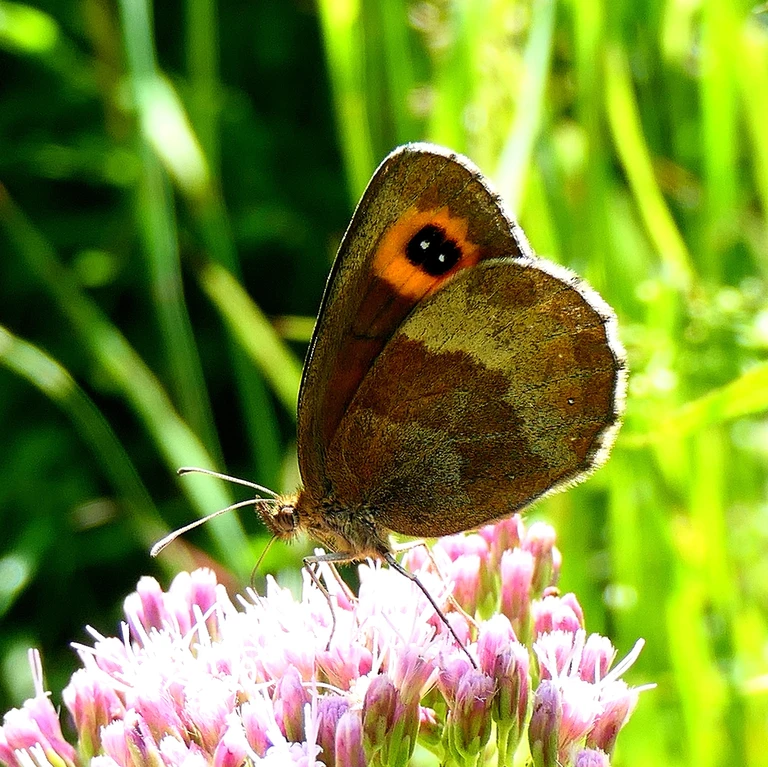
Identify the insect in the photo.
Erebia aethiops
